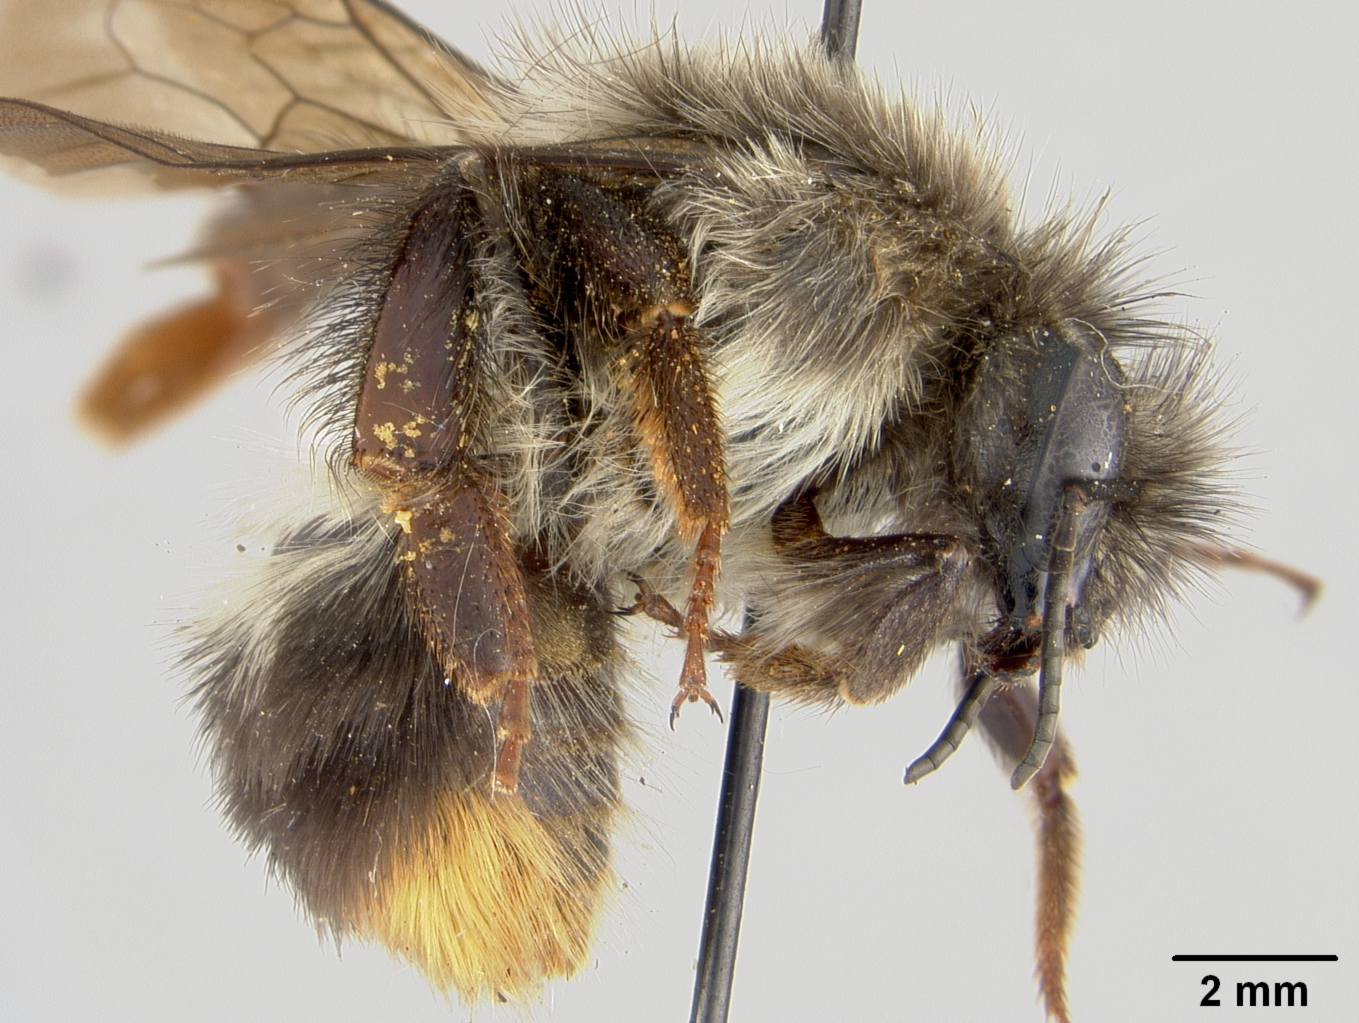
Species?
Bremus grahami
